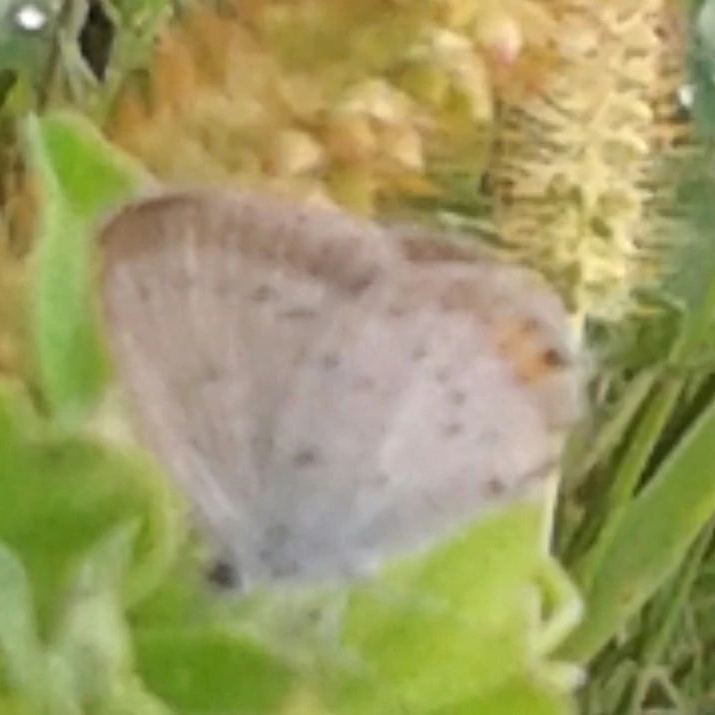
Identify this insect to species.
Cupido argiades (also Elkalyce argiades)
